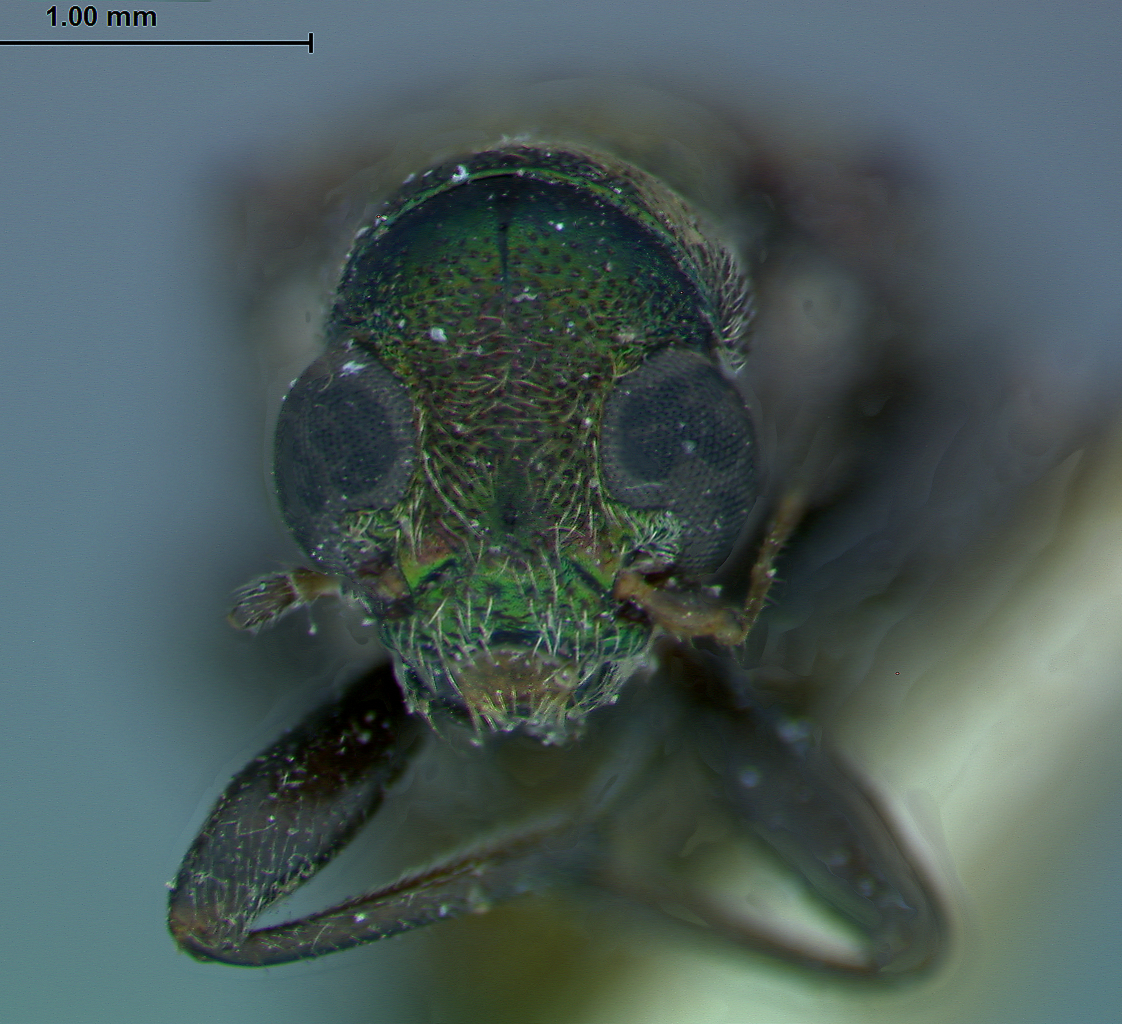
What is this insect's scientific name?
Megasclelis melancholica
